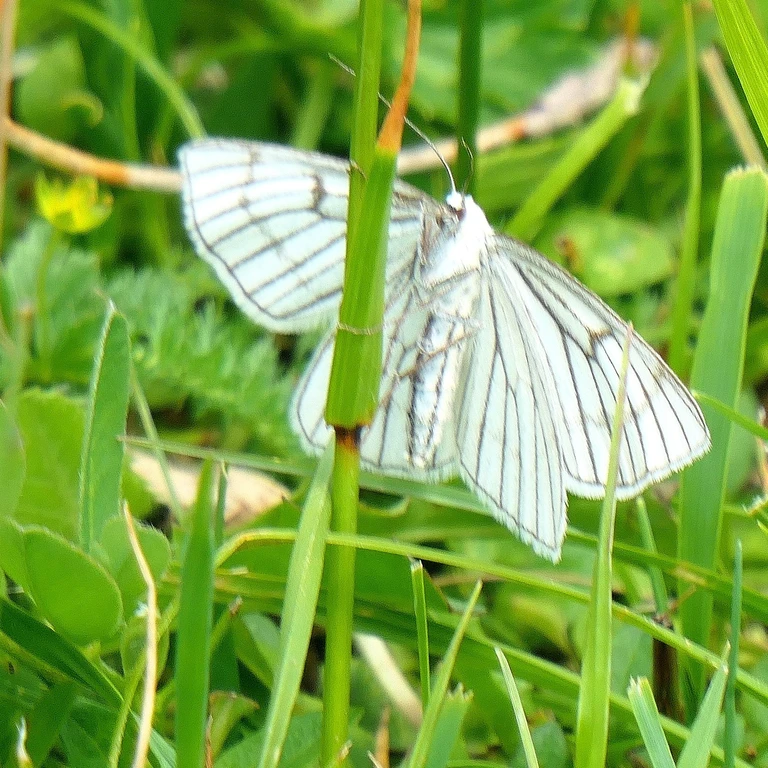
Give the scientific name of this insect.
Siona lineata
